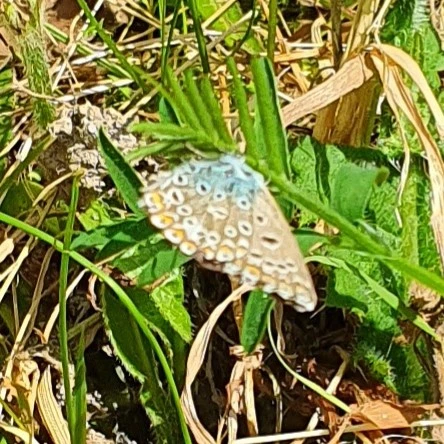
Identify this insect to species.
Polyommatus icarus
